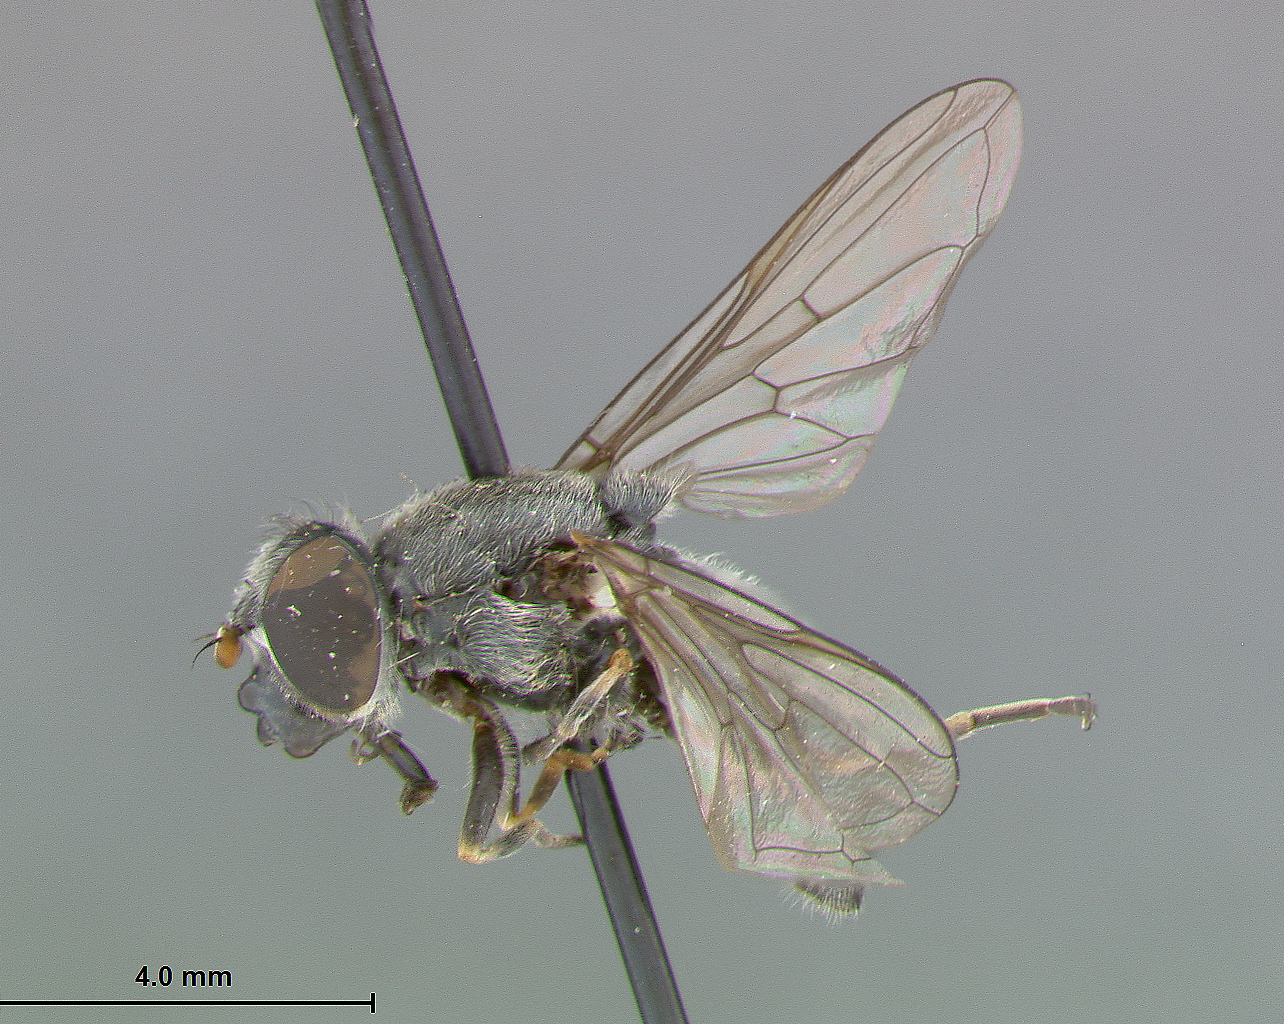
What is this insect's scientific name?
Chilosia aldrichia
